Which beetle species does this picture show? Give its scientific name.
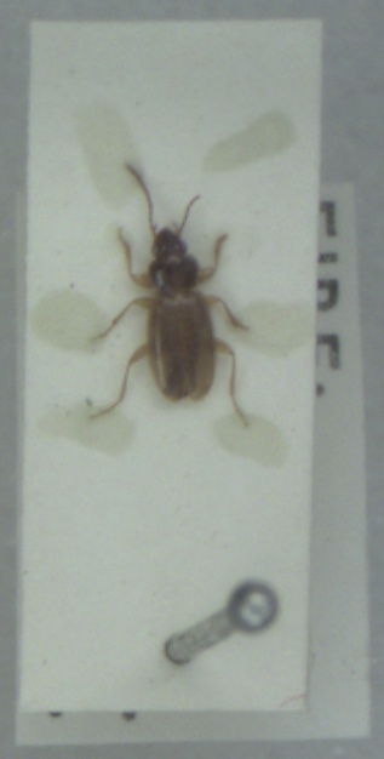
Trechus quadristriatus
